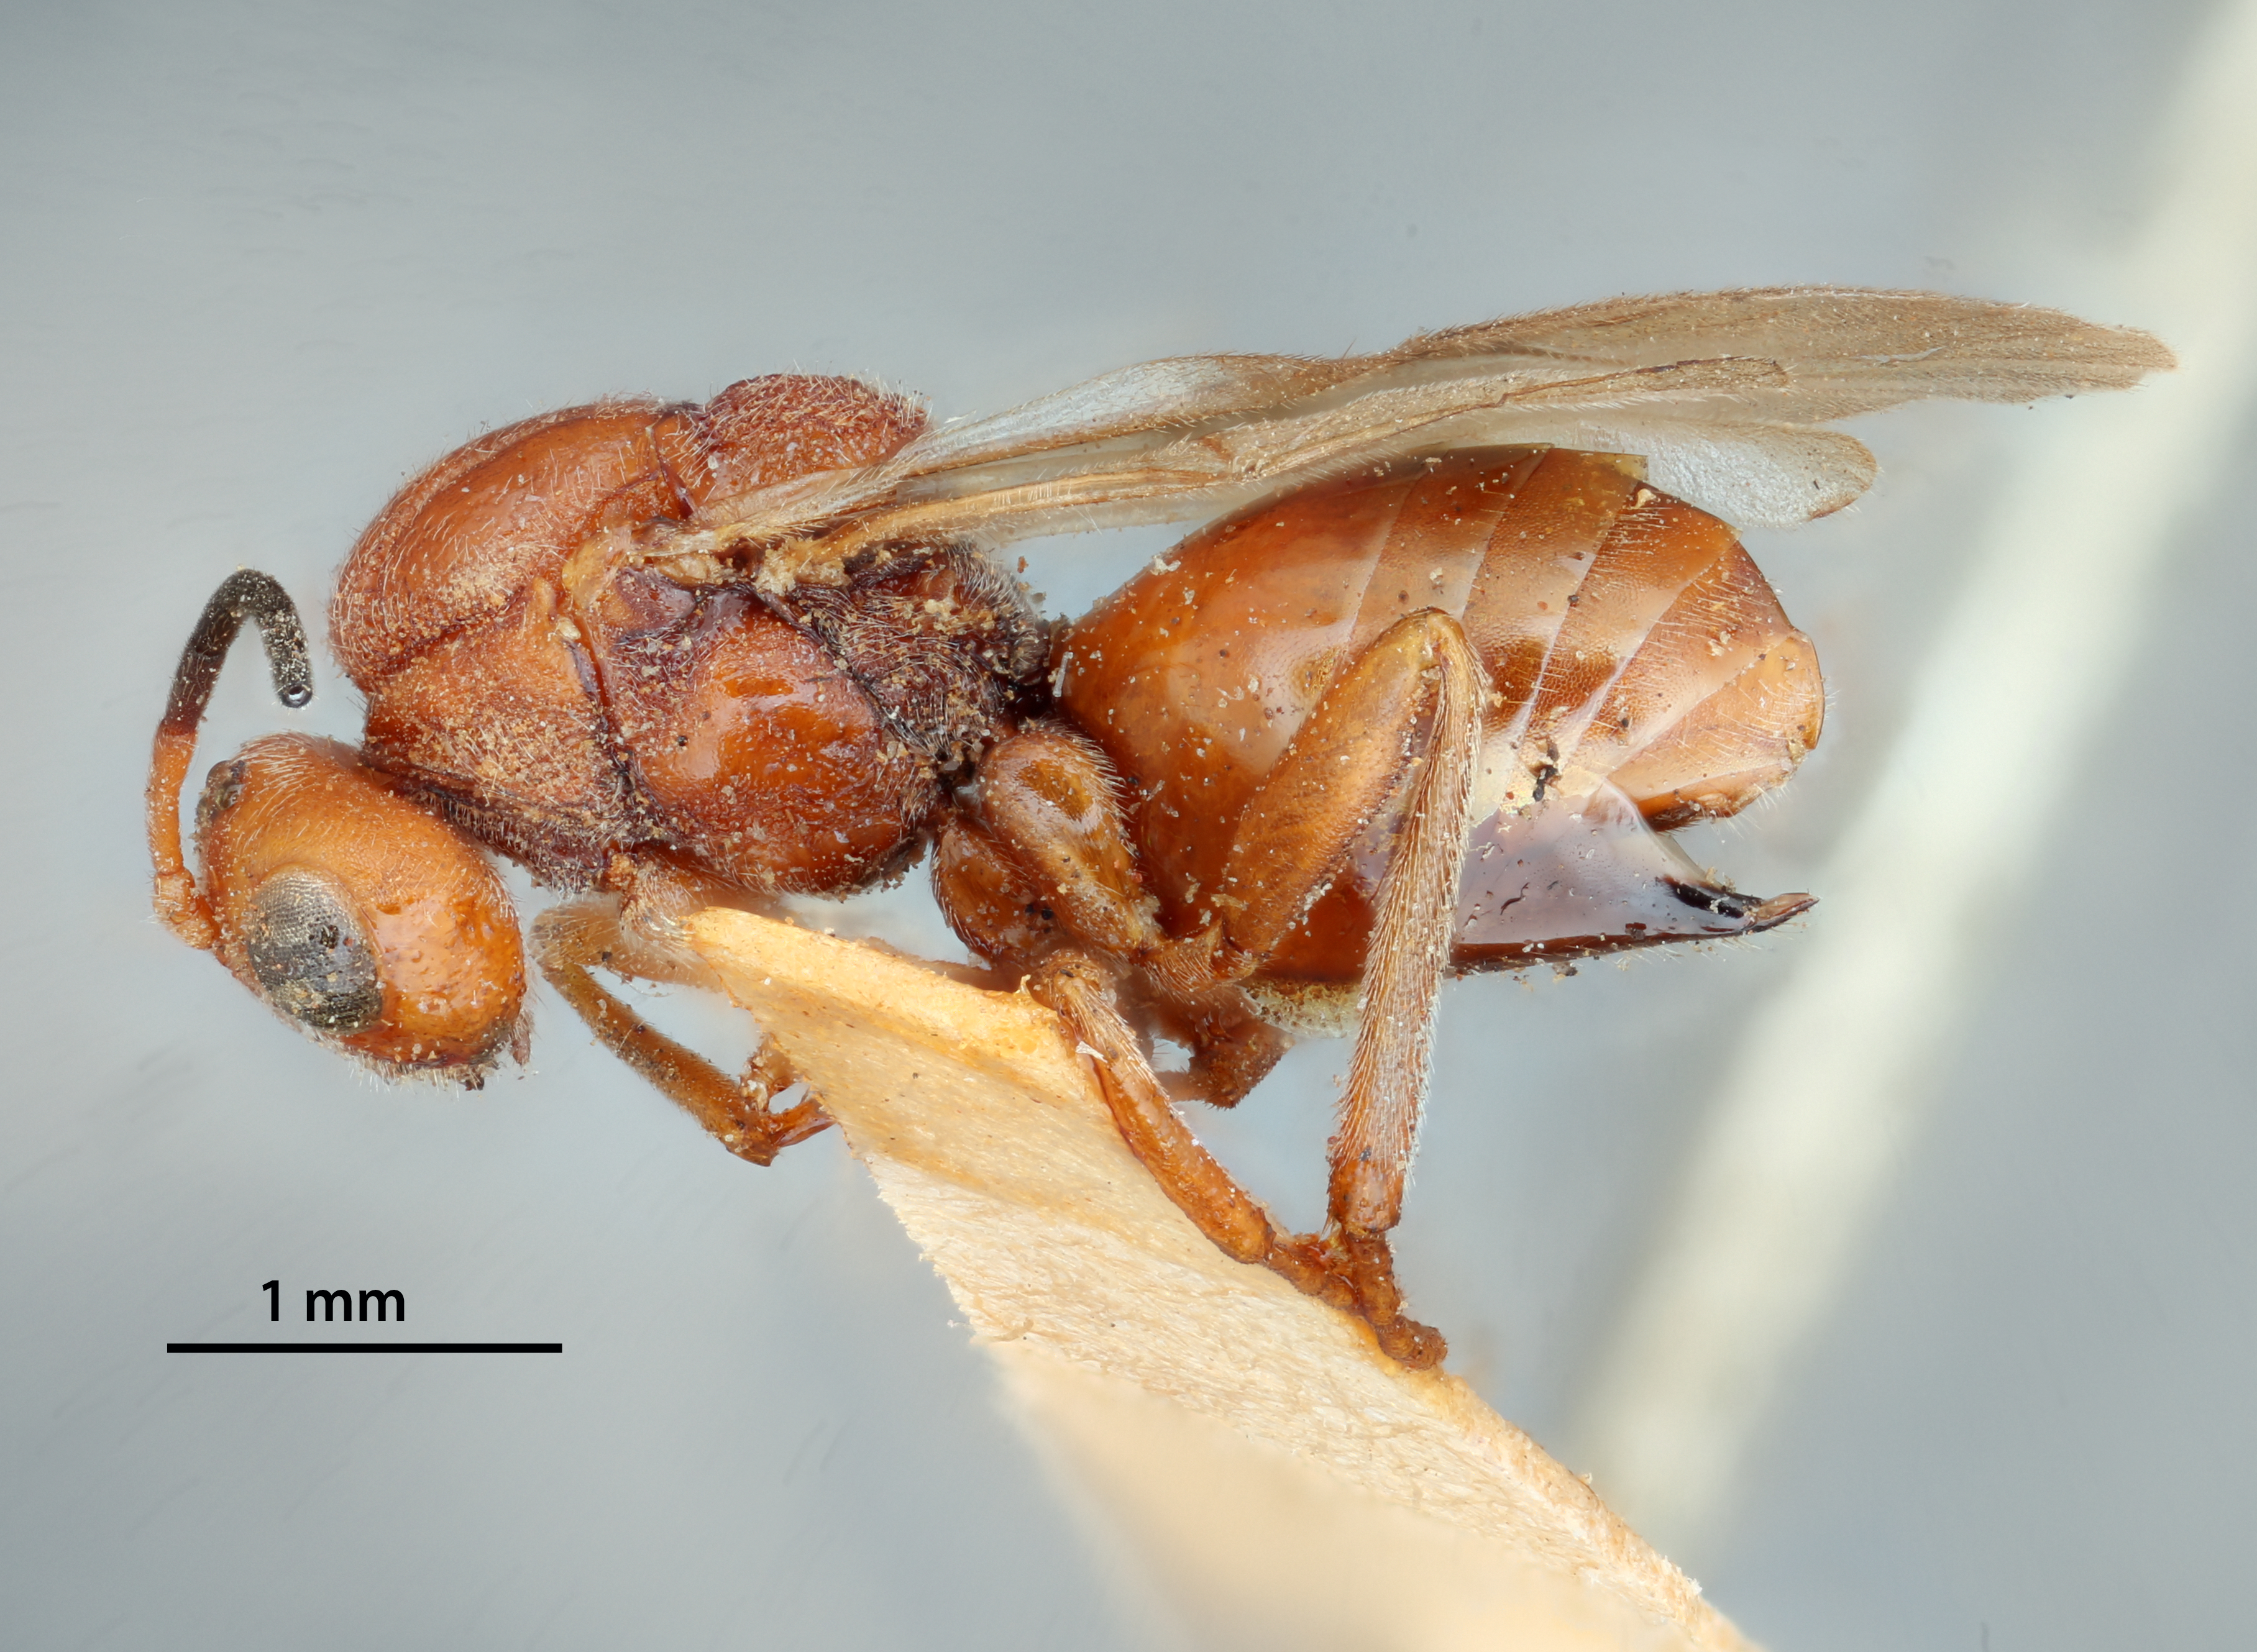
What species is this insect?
Rhodites multispinosa
